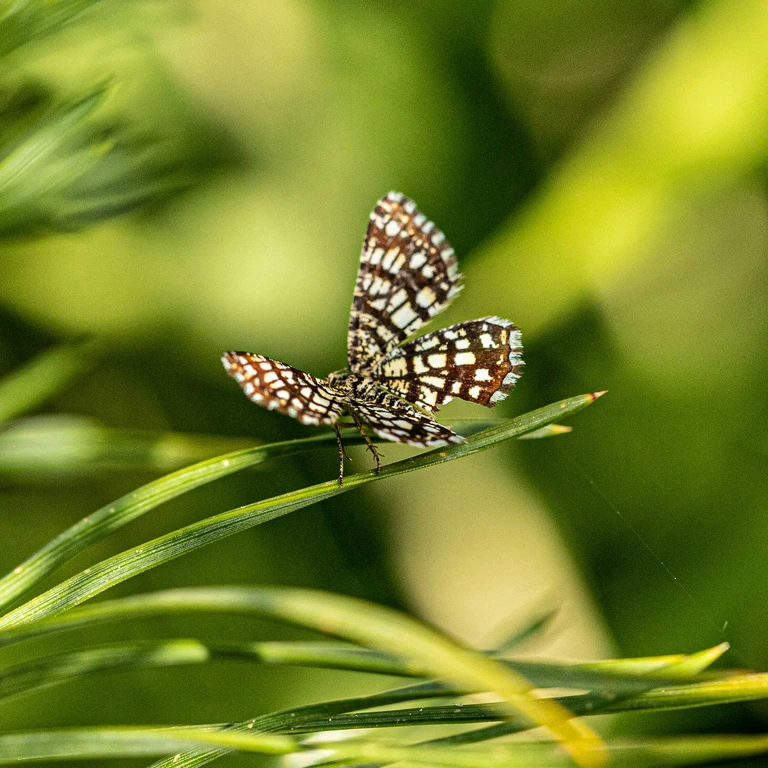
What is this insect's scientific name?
Chiasmia clathrata
